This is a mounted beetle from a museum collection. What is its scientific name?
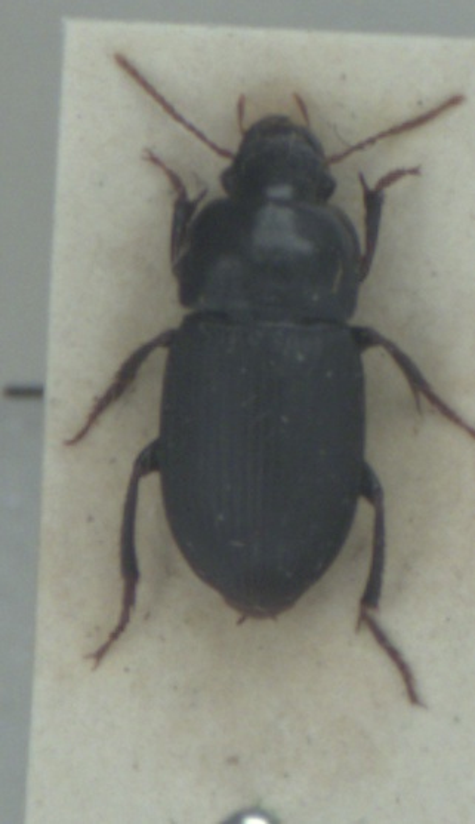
Harpalus tardus
